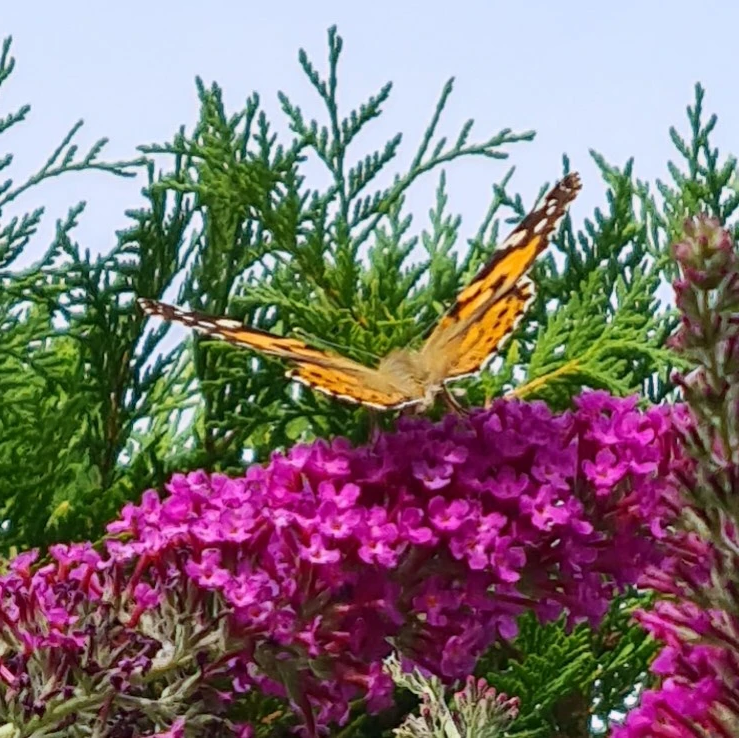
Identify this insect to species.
Vanessa cardui
